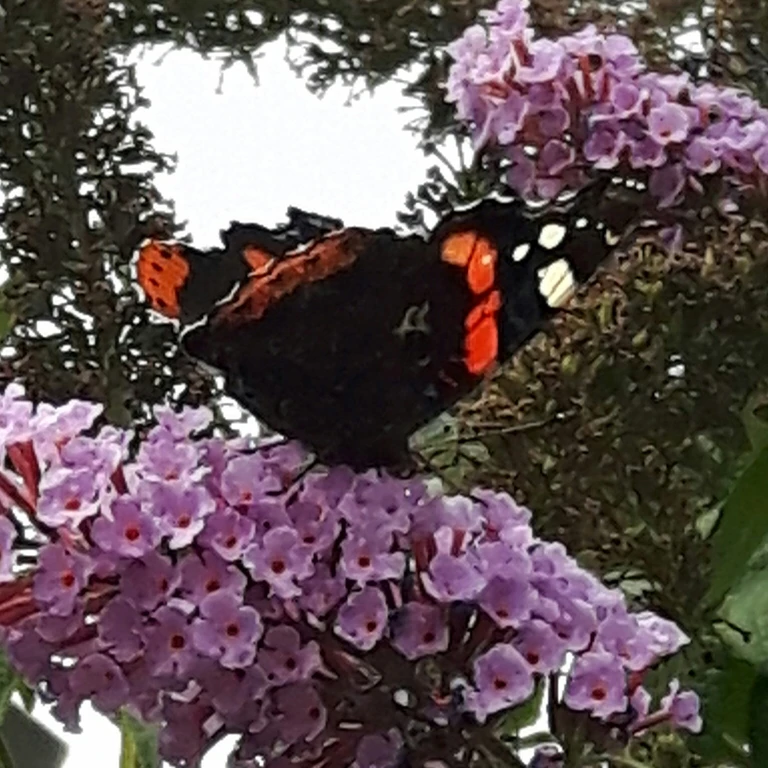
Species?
Vanessa atalanta
